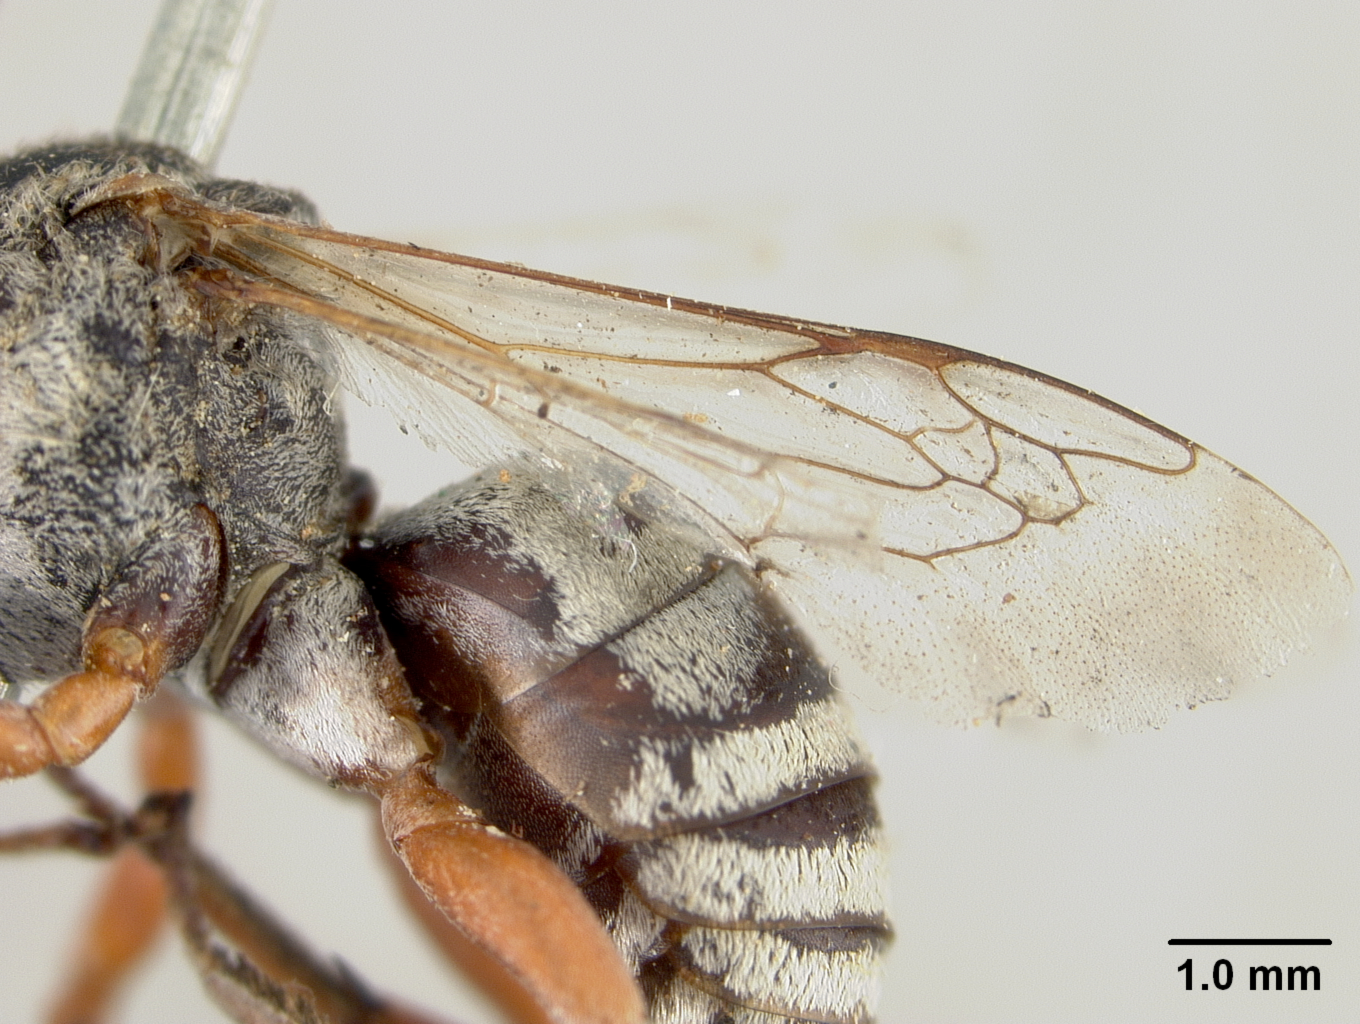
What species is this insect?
Triepeolus isocomae
